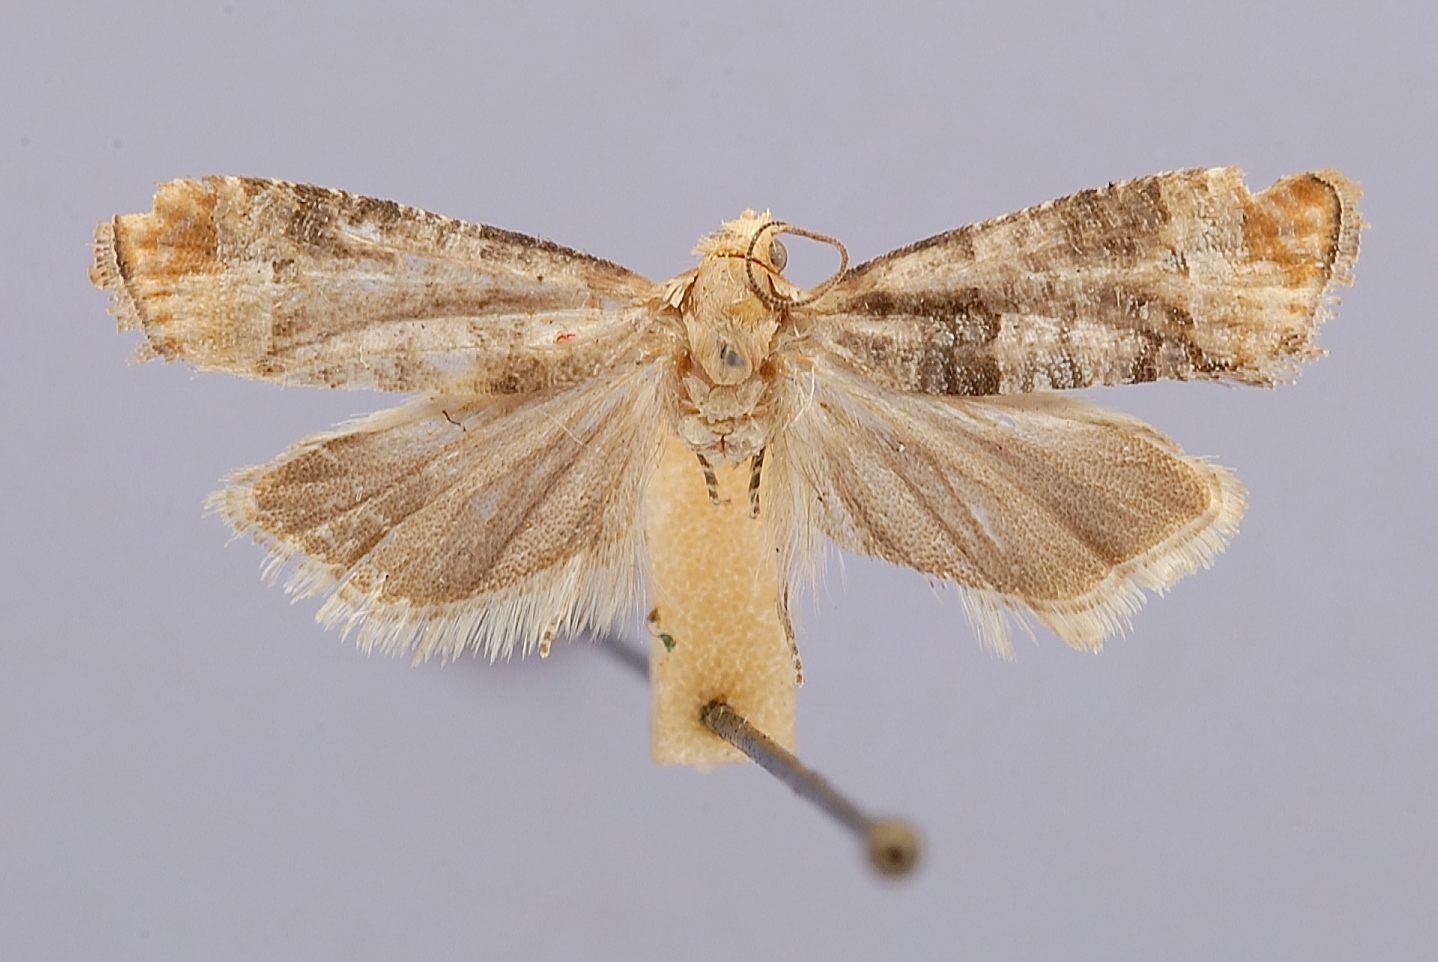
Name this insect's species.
Eucosma edemoidana
